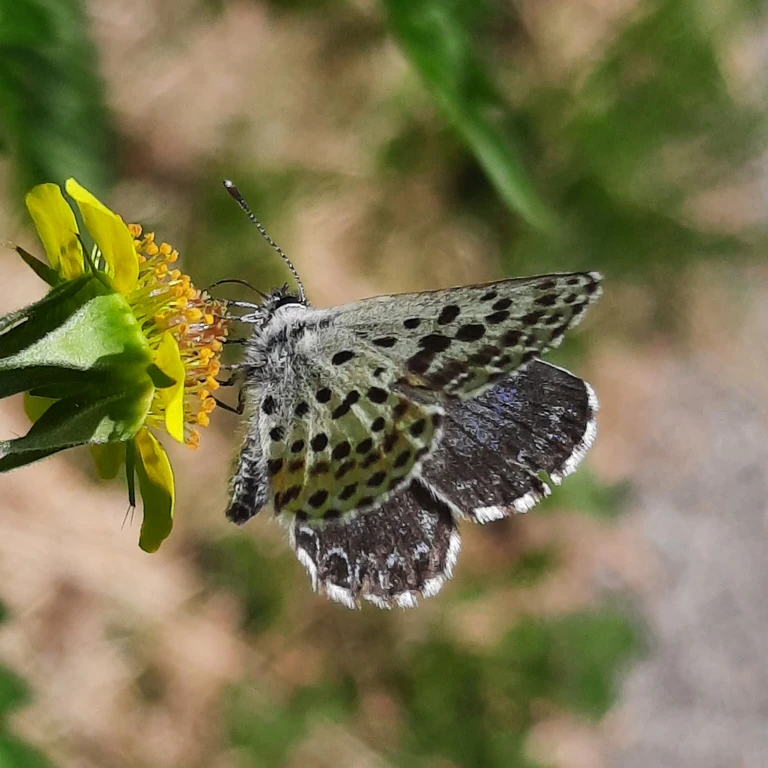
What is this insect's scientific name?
Scolitantides orion
